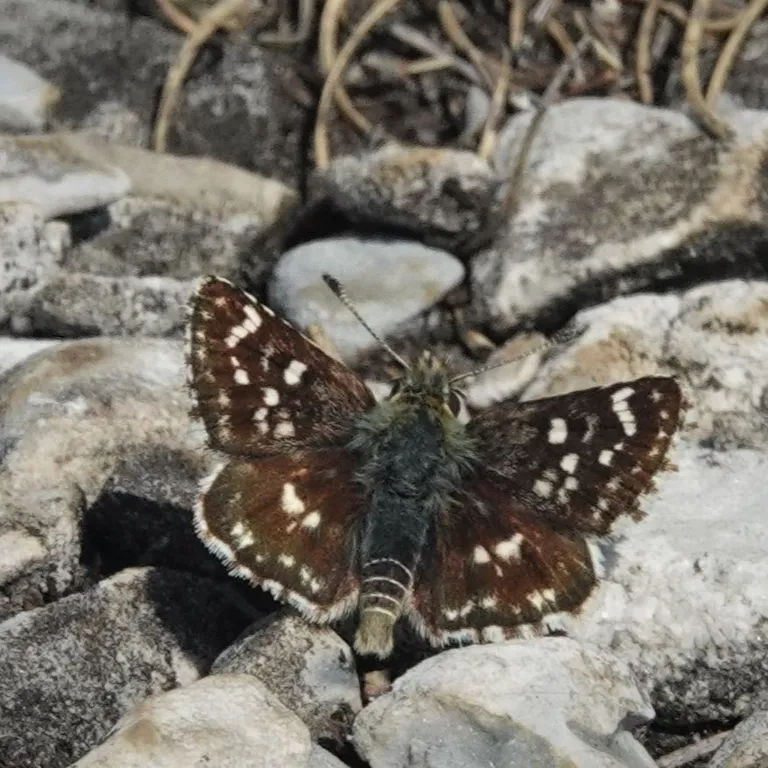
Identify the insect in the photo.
Spialia sertorius
